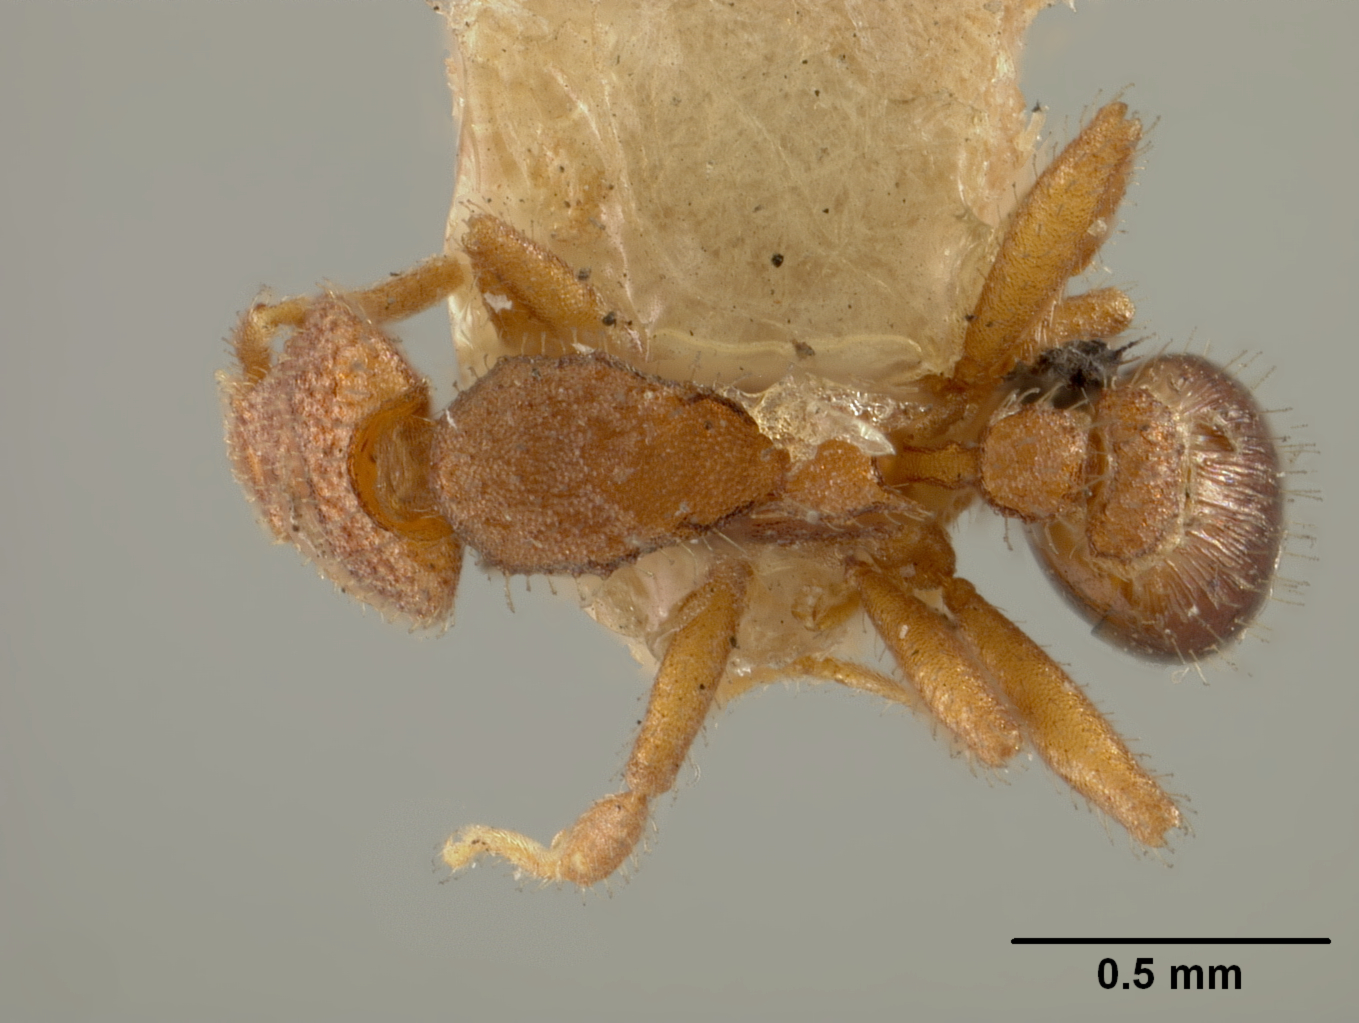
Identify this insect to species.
Strumigenys depressiceps
